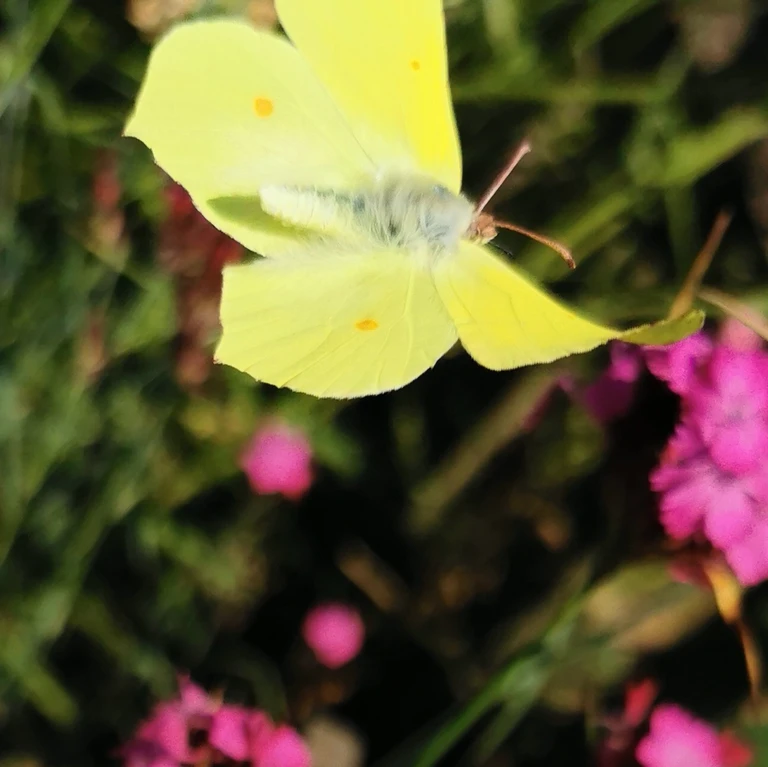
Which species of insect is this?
Gonepteryx rhamni
